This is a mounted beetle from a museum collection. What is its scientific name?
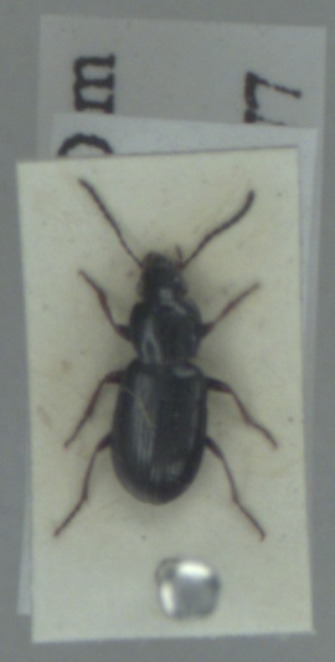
Pterostichus diligens
